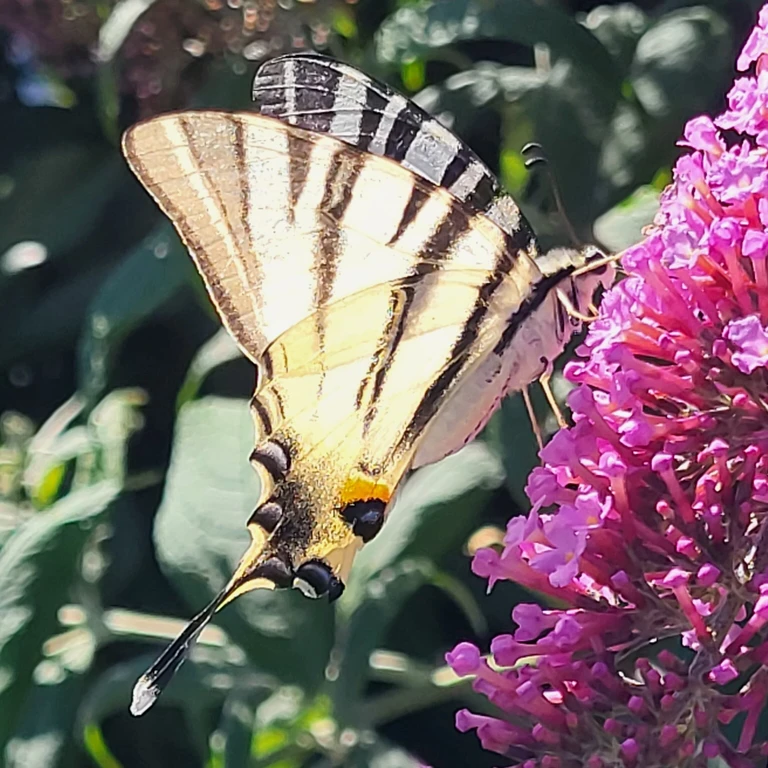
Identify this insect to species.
Iphiclides podalirius
